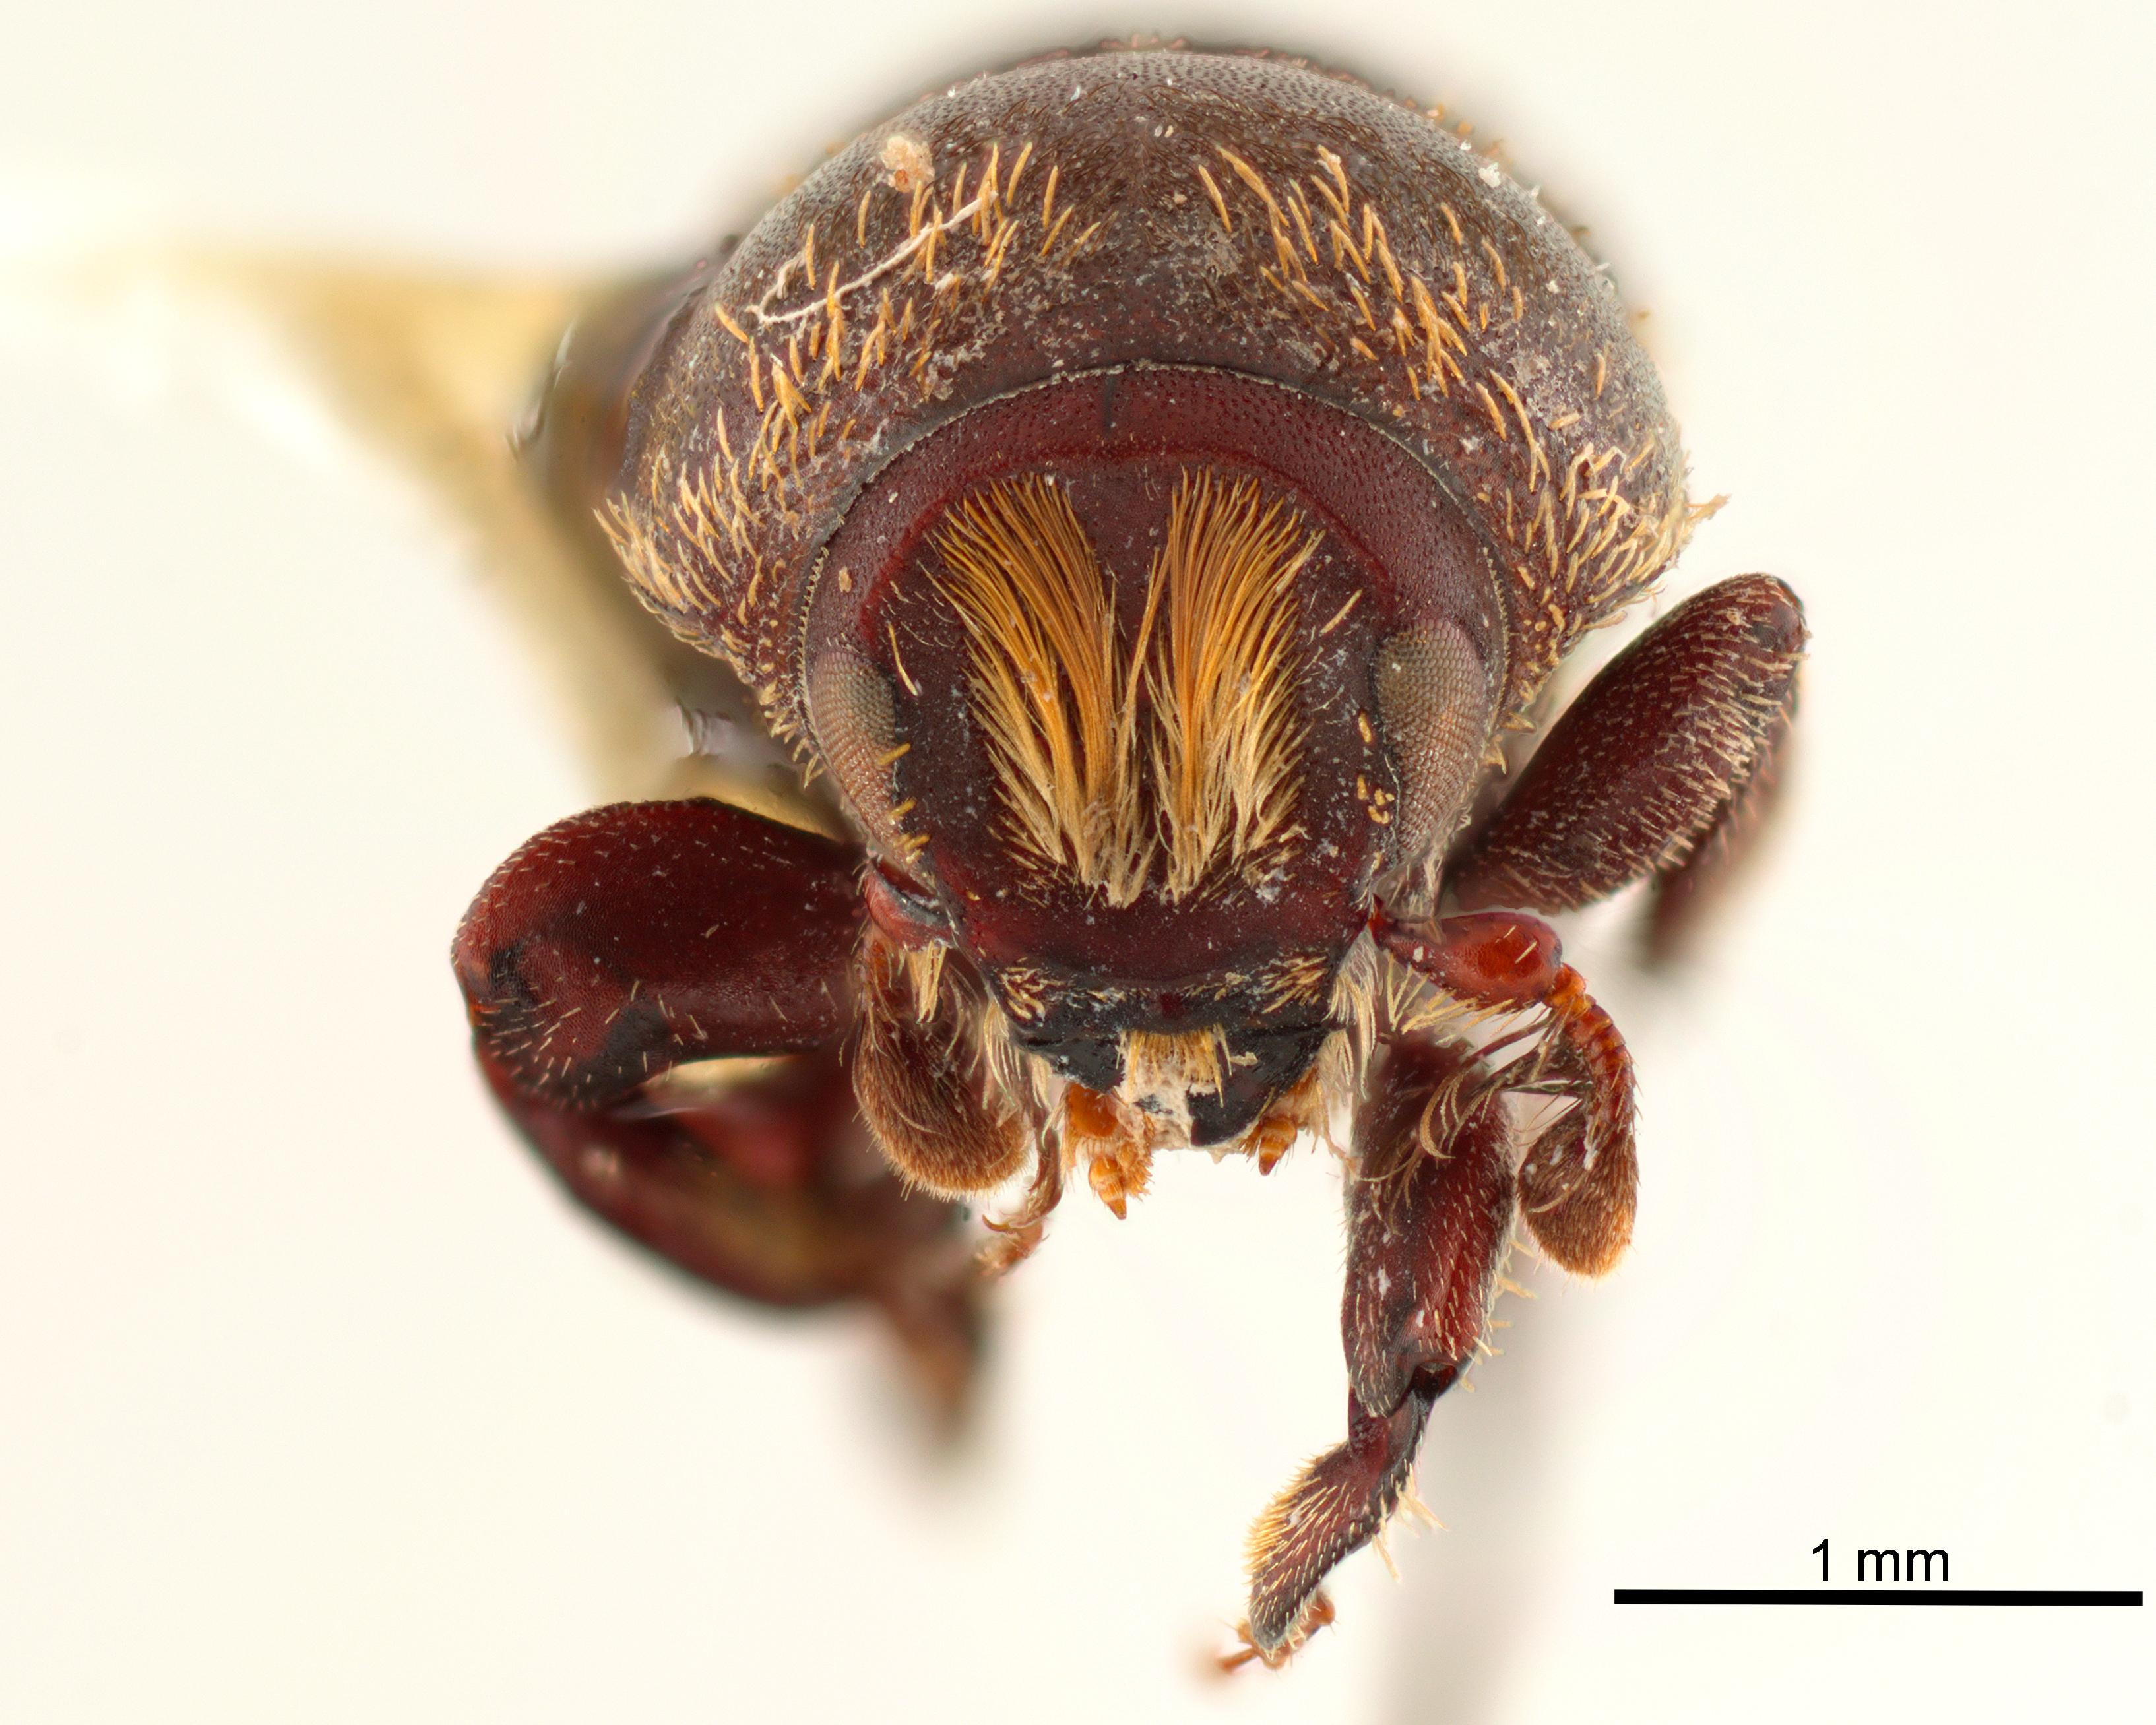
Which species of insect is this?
Camptocerus auricomus
